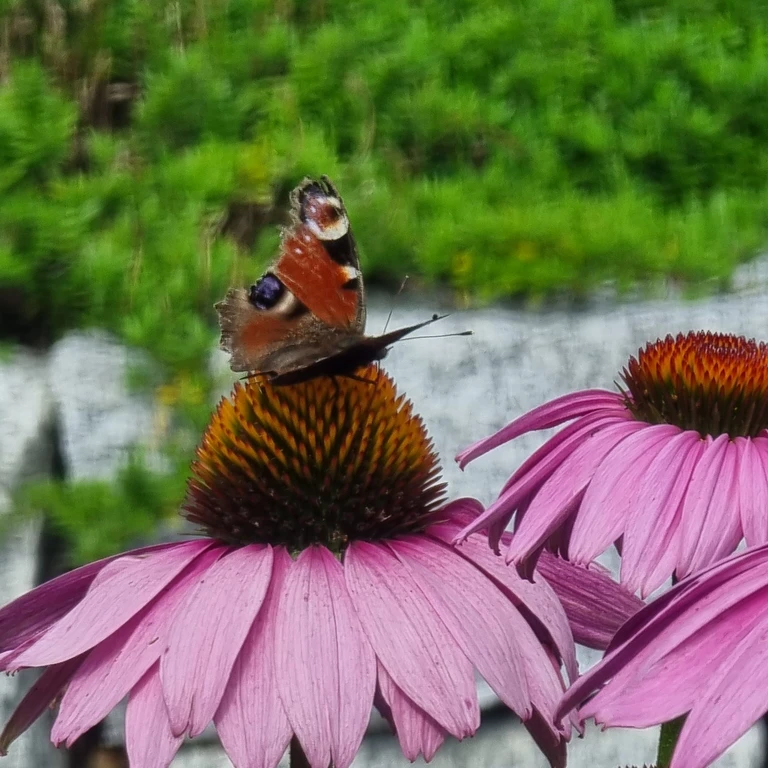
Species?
Aglais io
